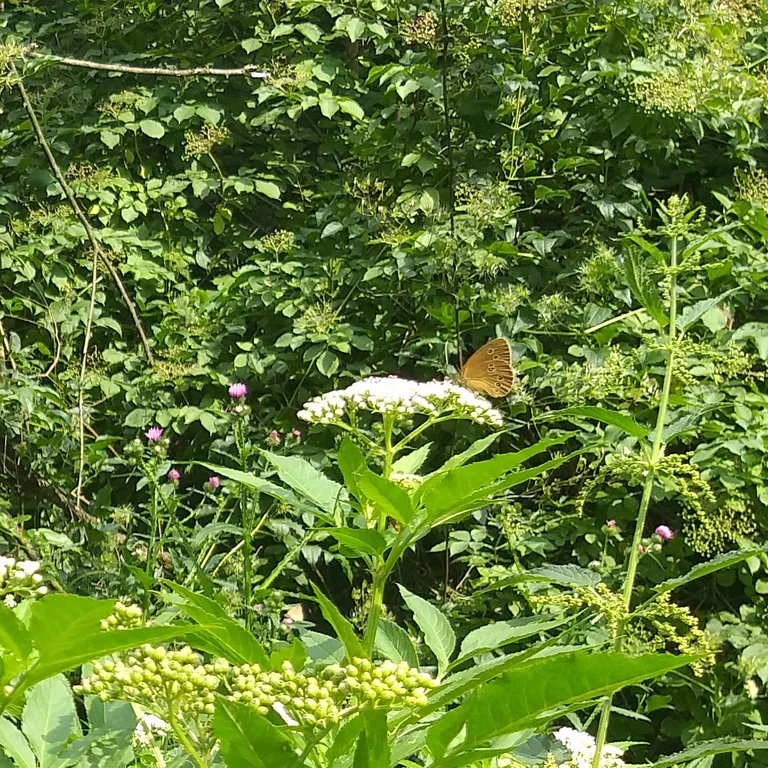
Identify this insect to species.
Aphantopus hyperantus
